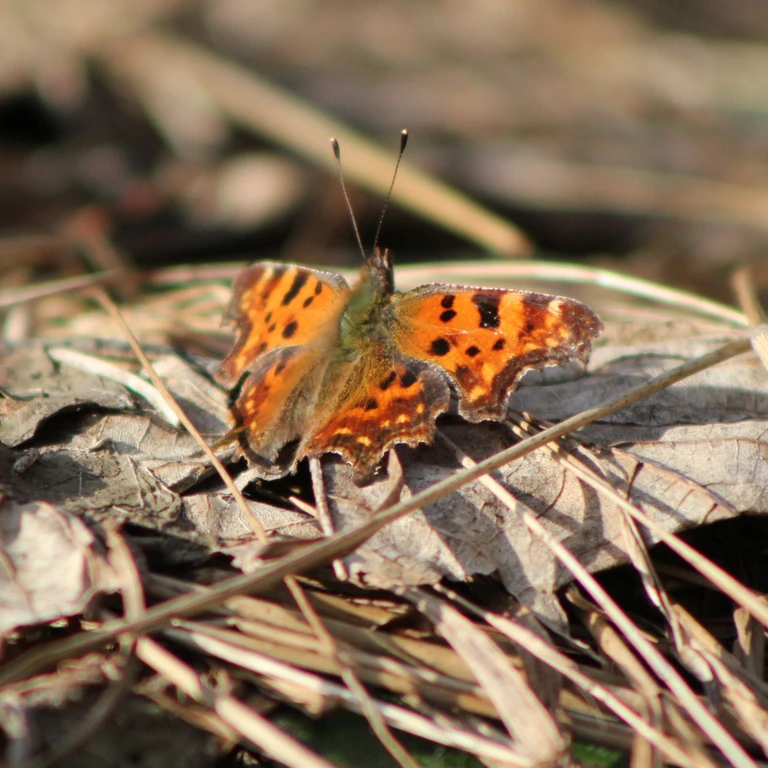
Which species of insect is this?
Polygonia c-album
